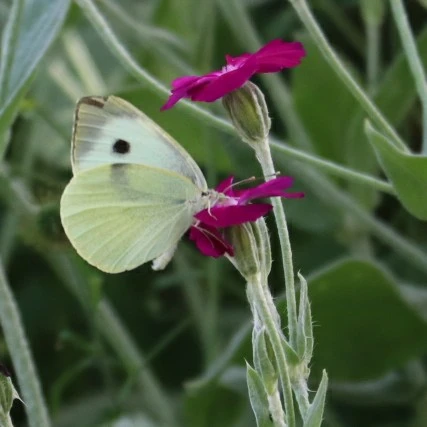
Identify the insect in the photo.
Pieris brassicae
